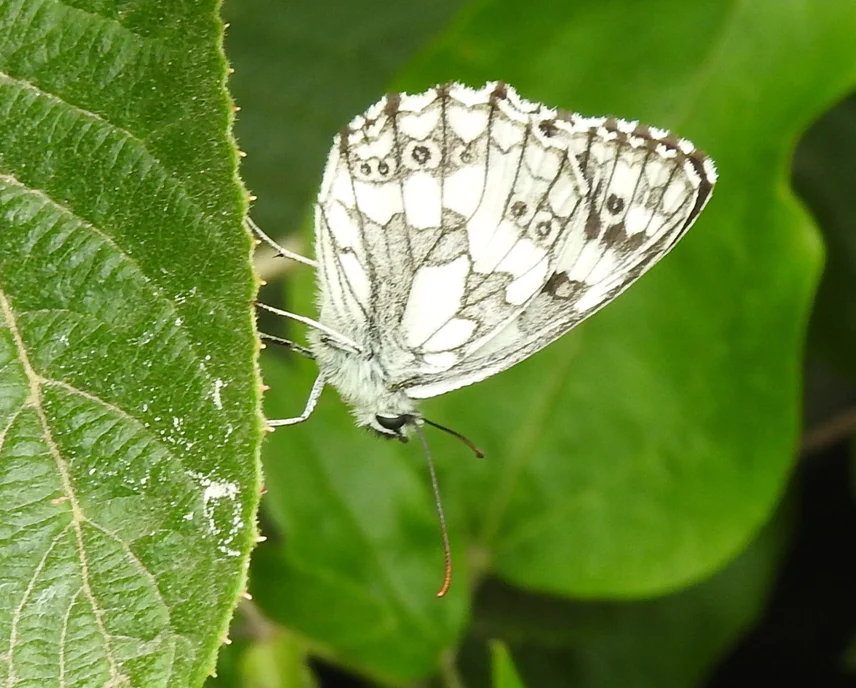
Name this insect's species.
Melanargia galathea
